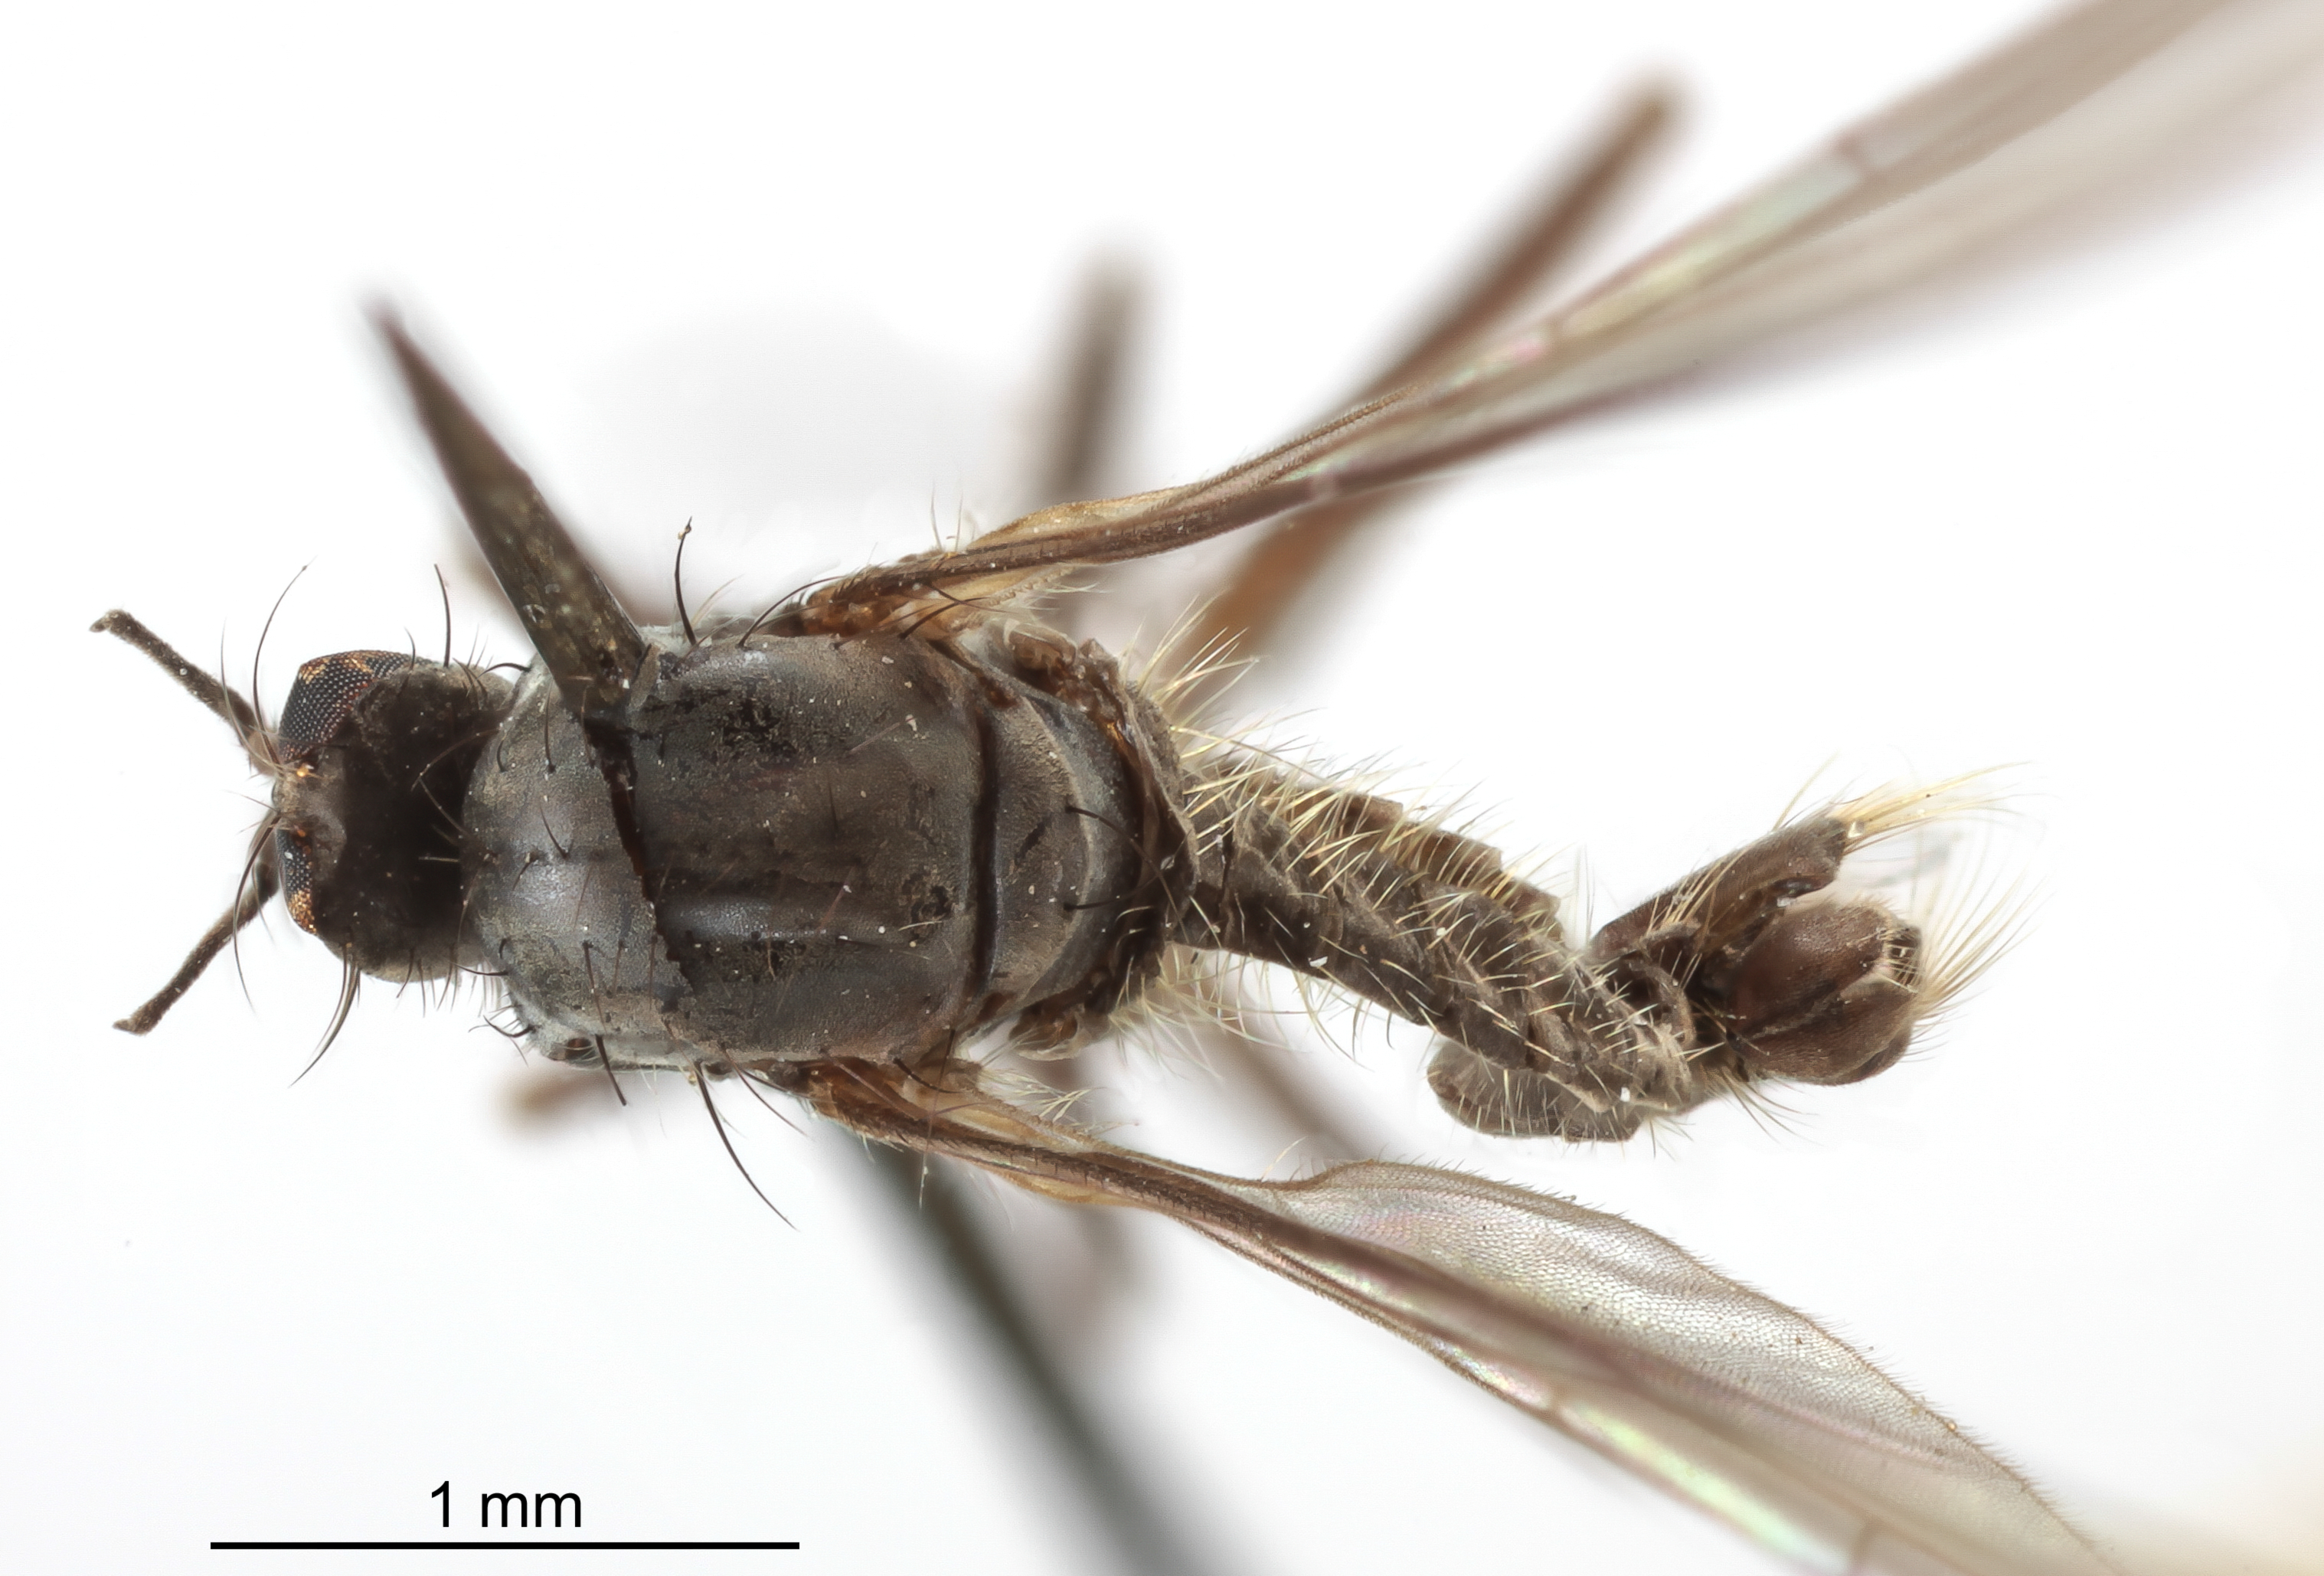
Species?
Rhamphomyia scaura
